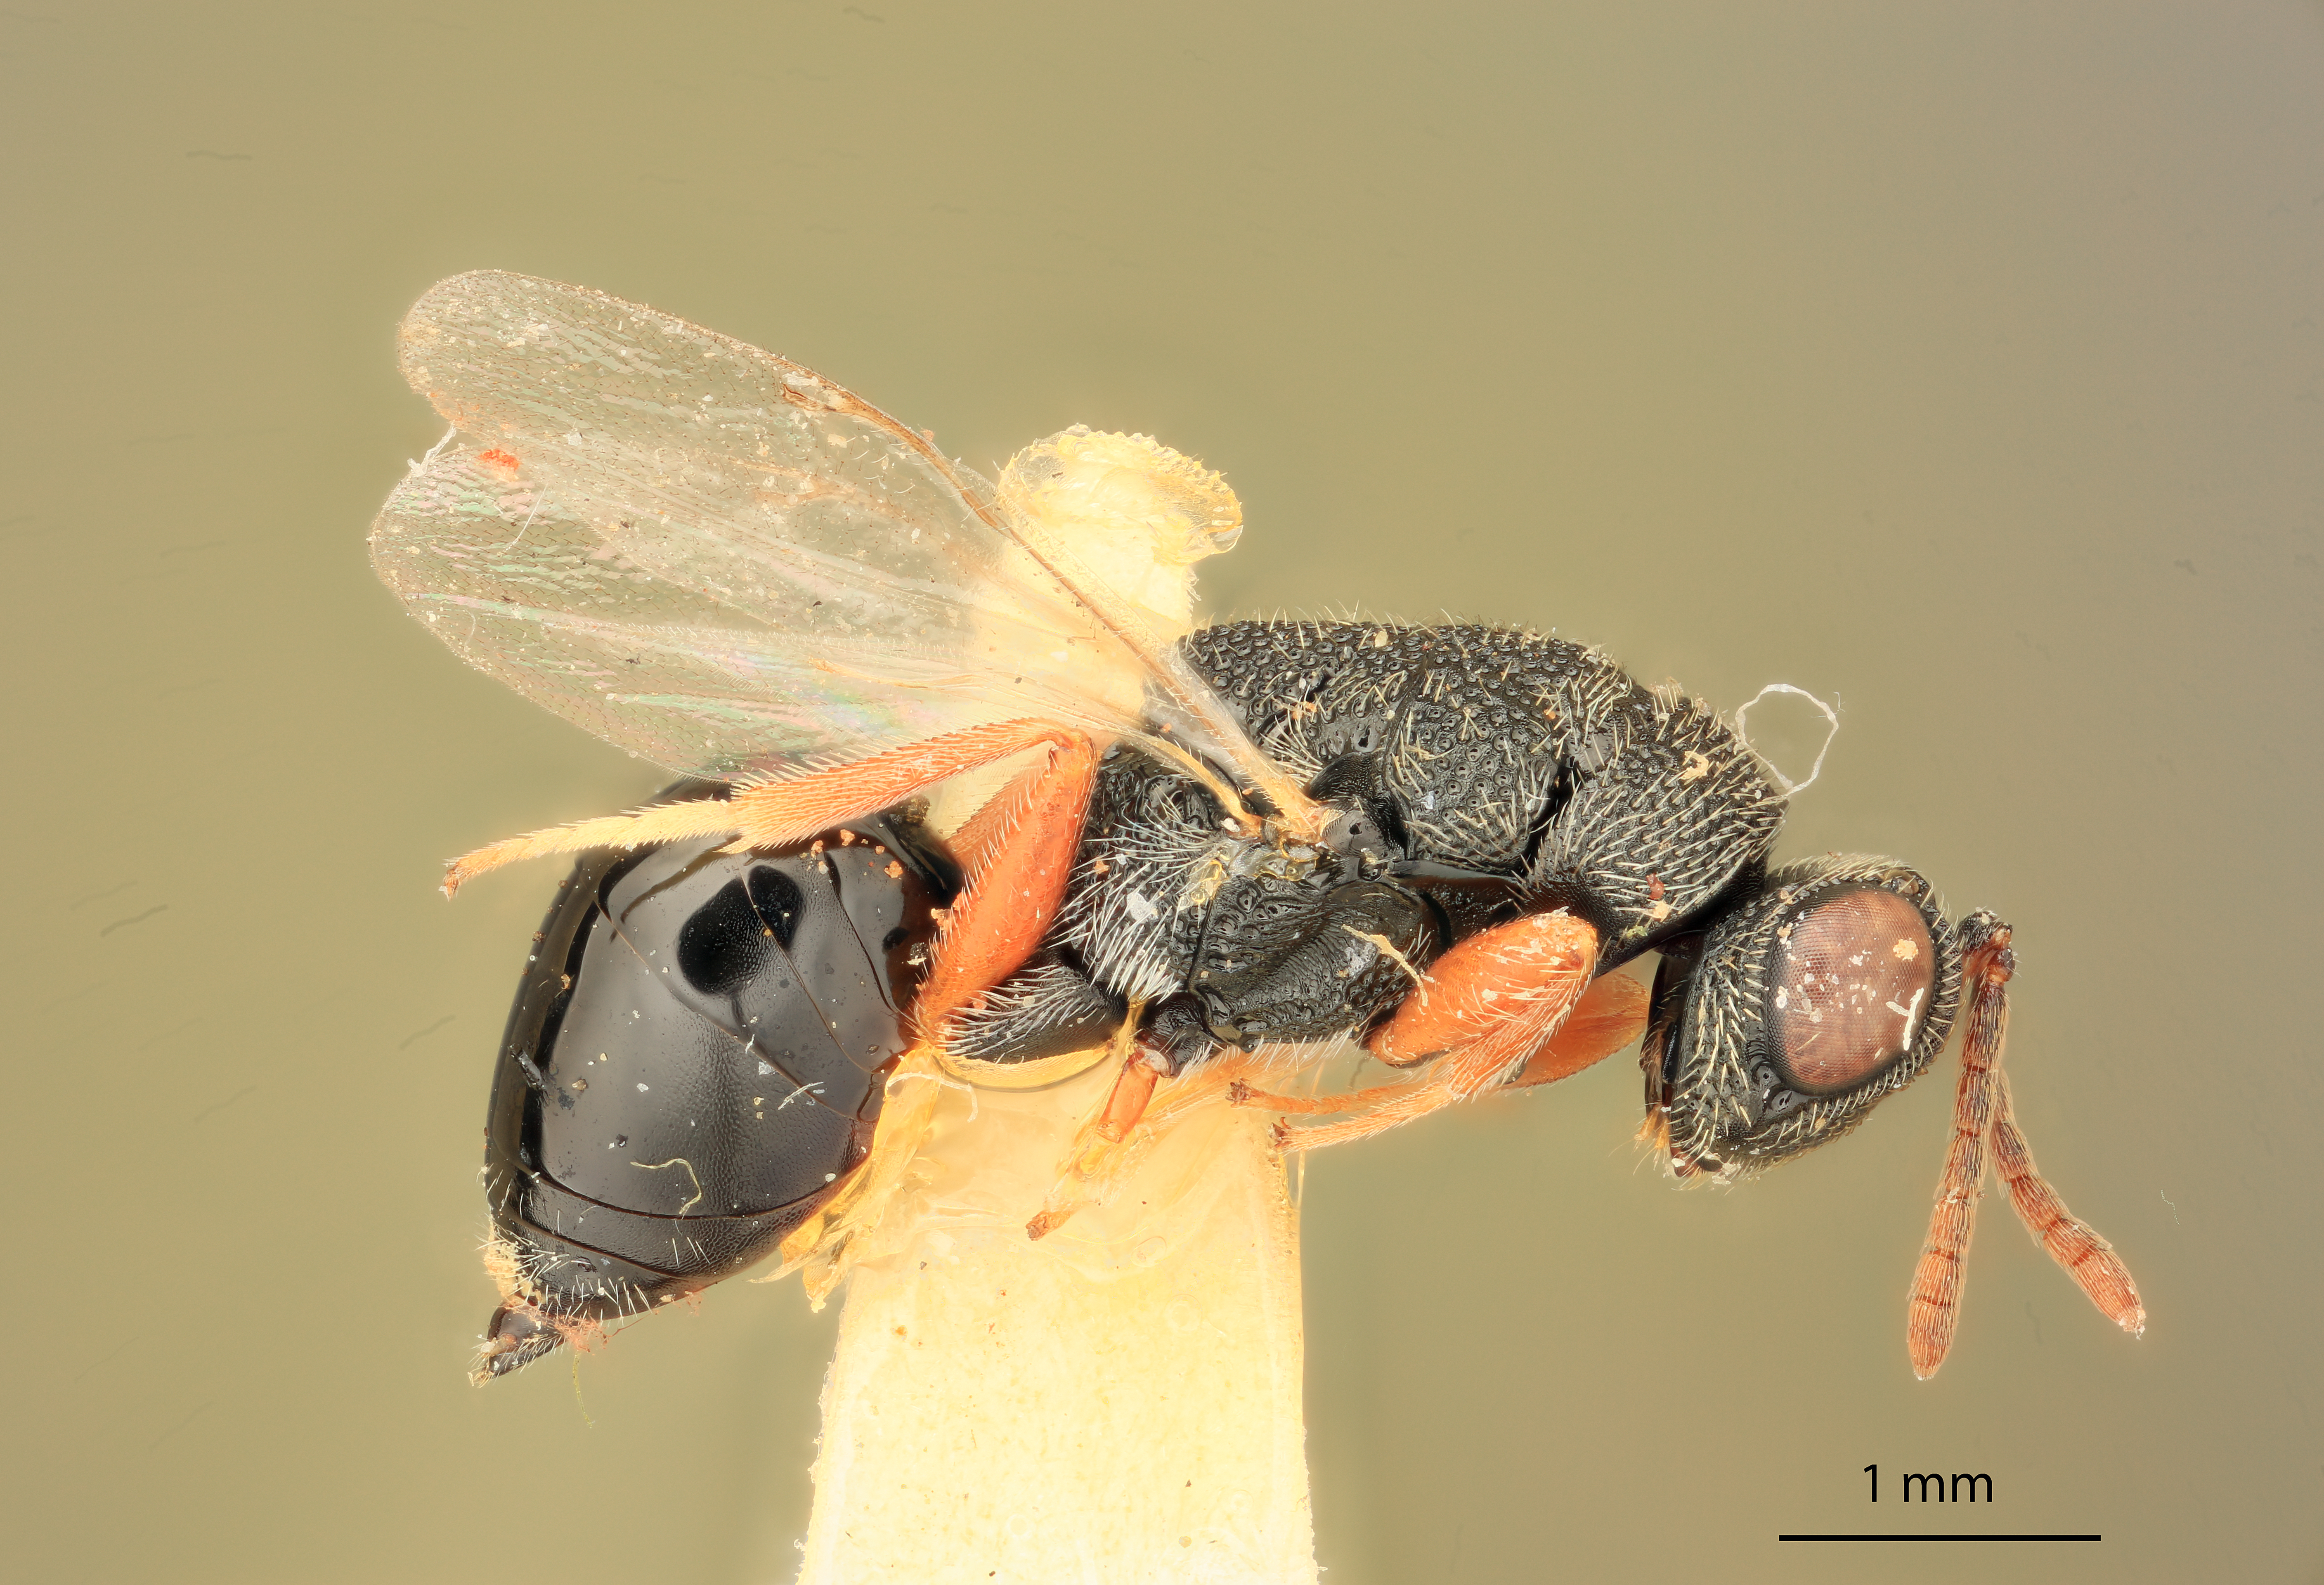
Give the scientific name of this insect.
Eurytoma semicircula
